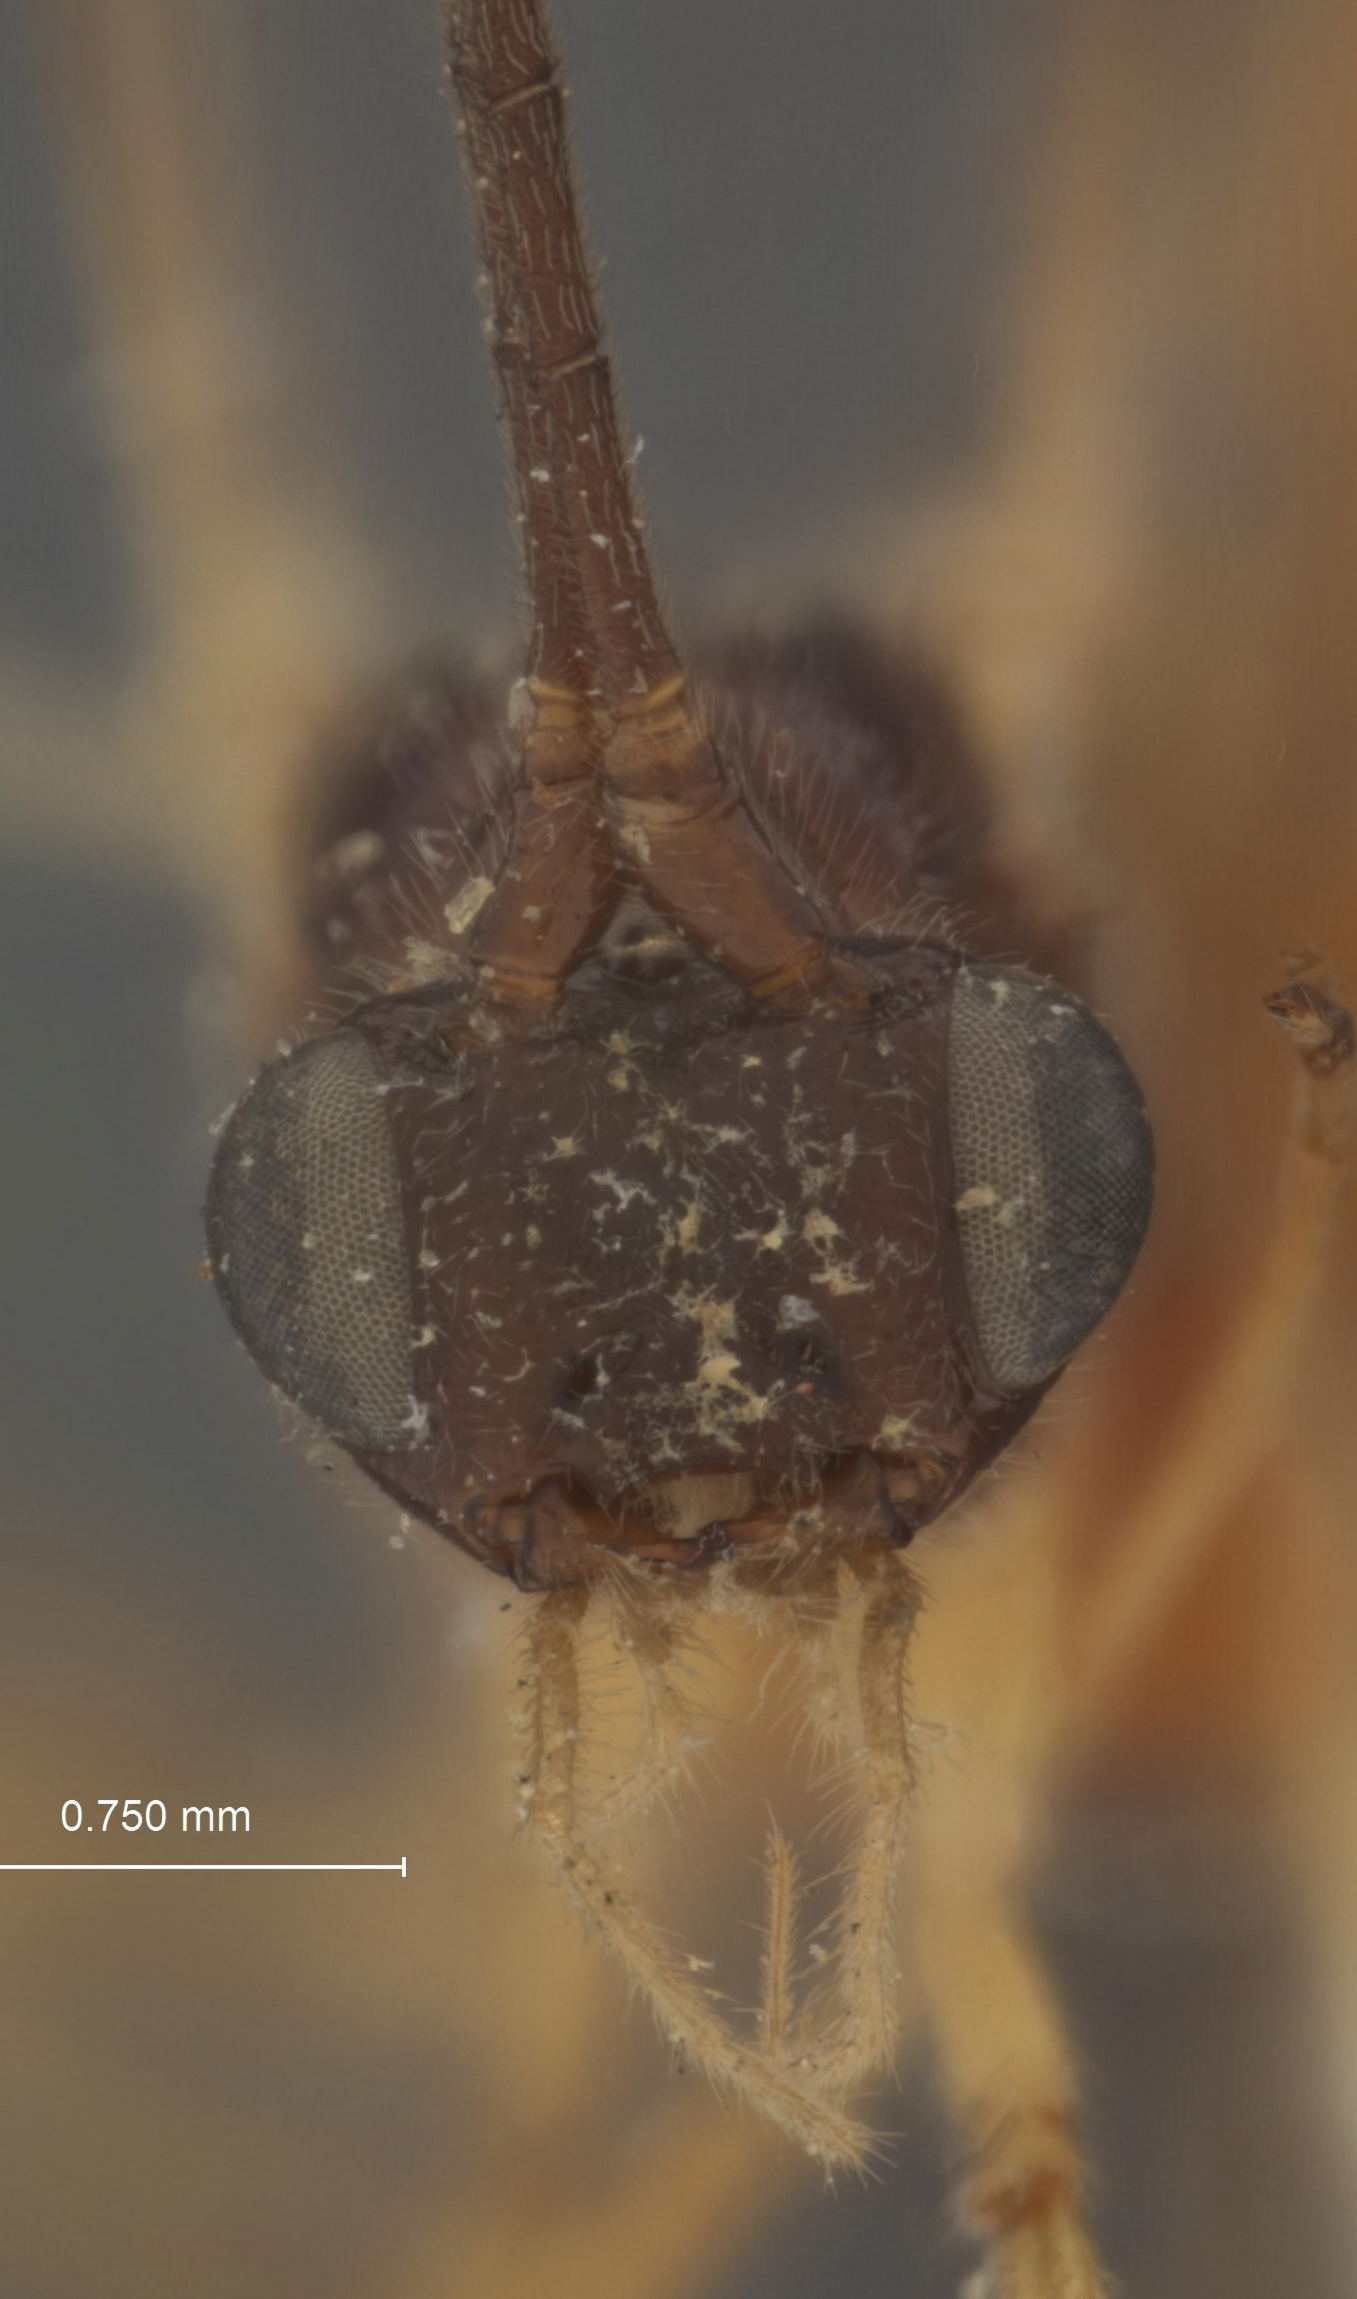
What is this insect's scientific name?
Macrocentrus aegeriae
